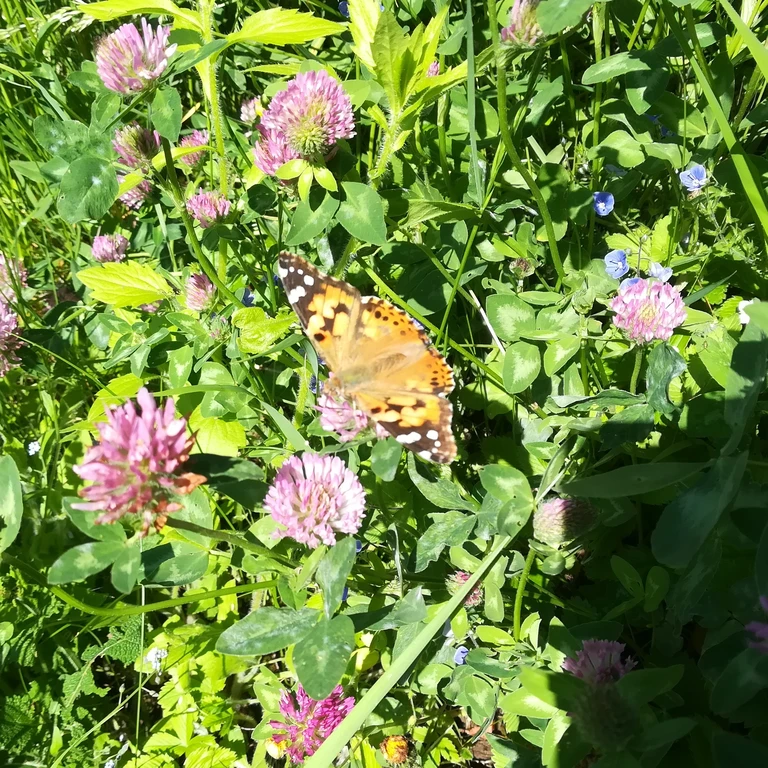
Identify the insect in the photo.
Vanessa cardui
